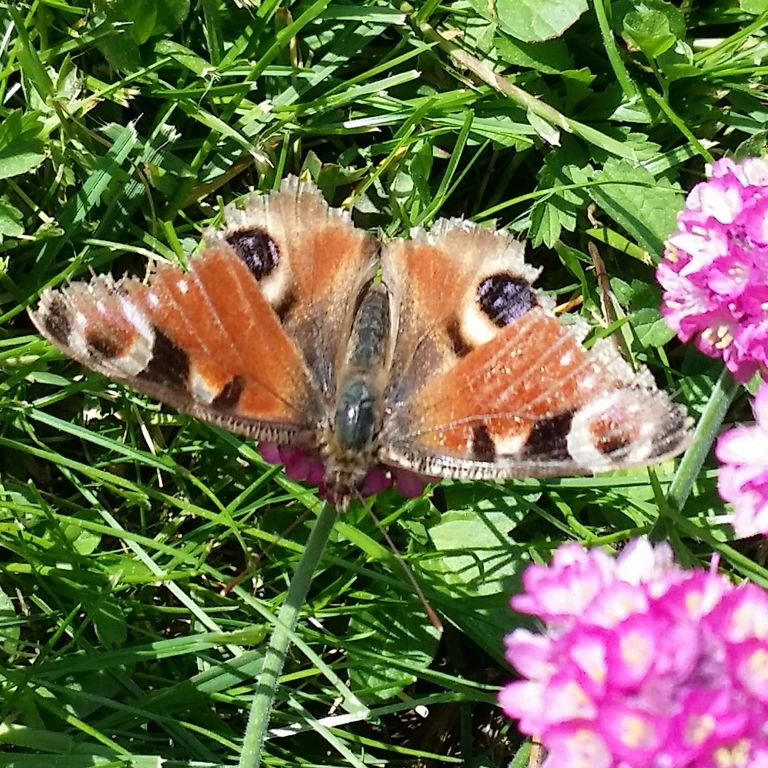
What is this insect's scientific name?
Aglais io
